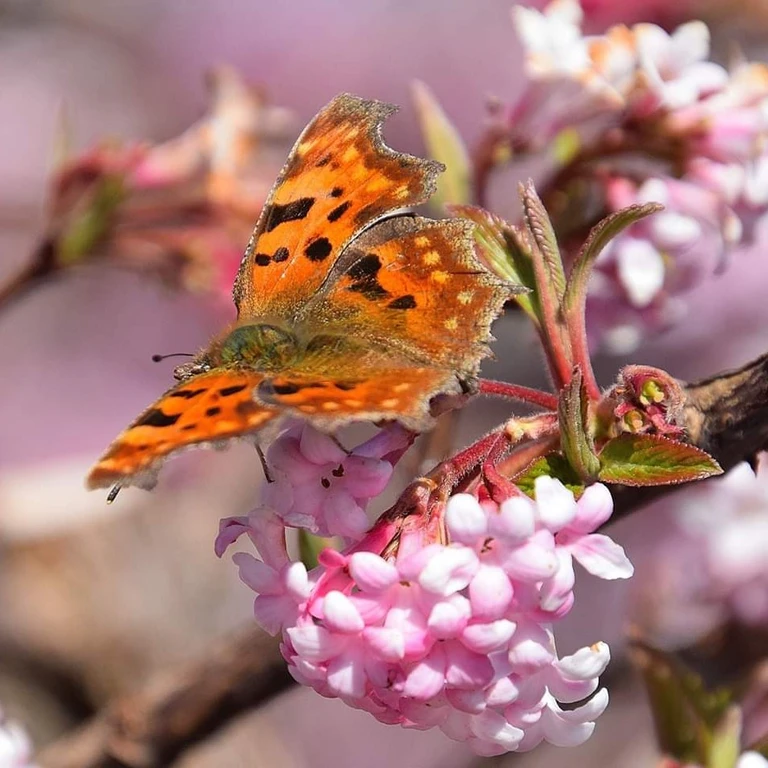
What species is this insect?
Polygonia c-album
